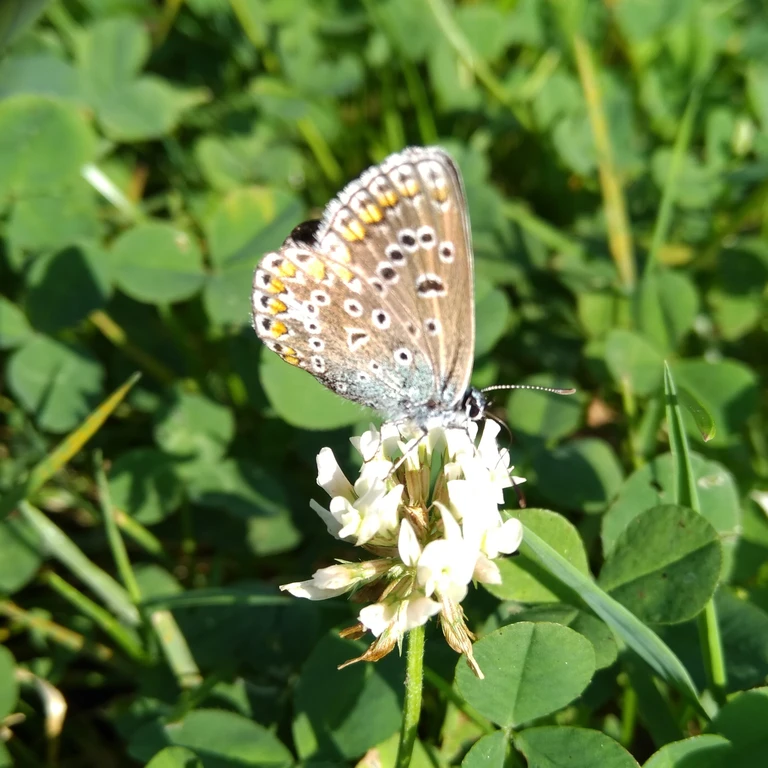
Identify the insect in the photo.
Polyommatus icarus
